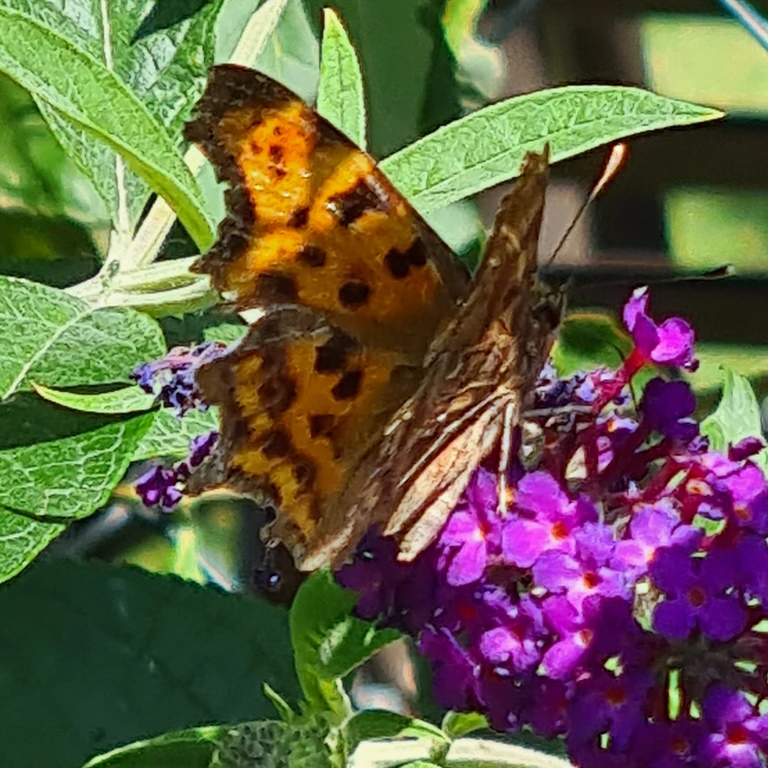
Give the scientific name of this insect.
Polygonia c-album
